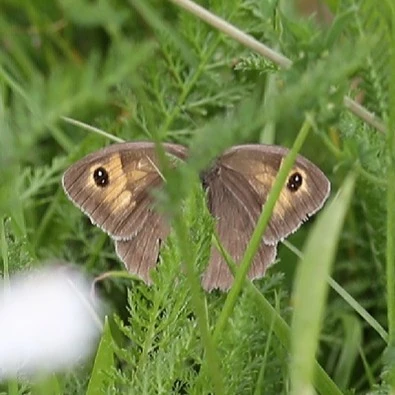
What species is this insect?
Maniola jurtina
